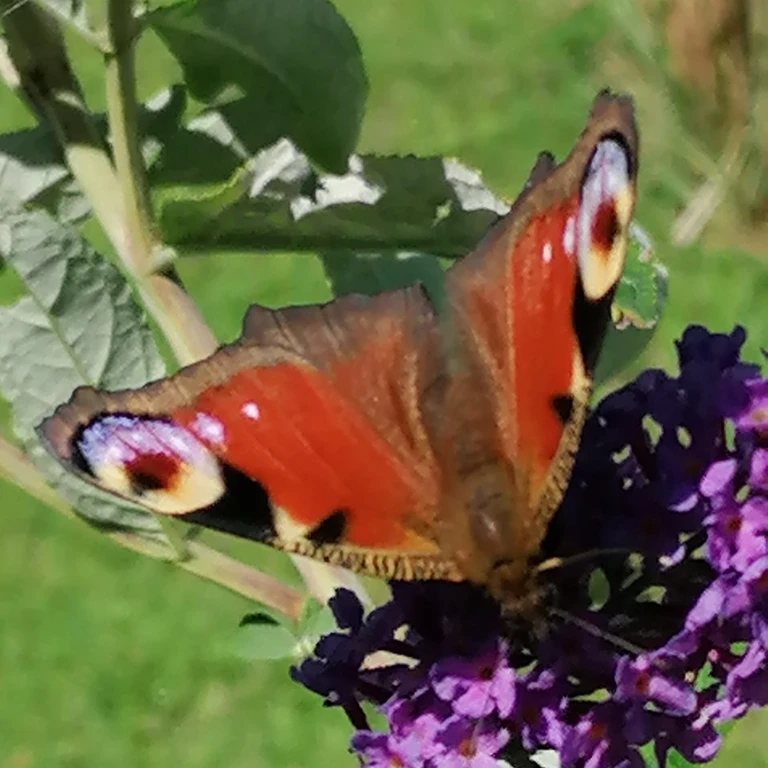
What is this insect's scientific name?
Aglais io
